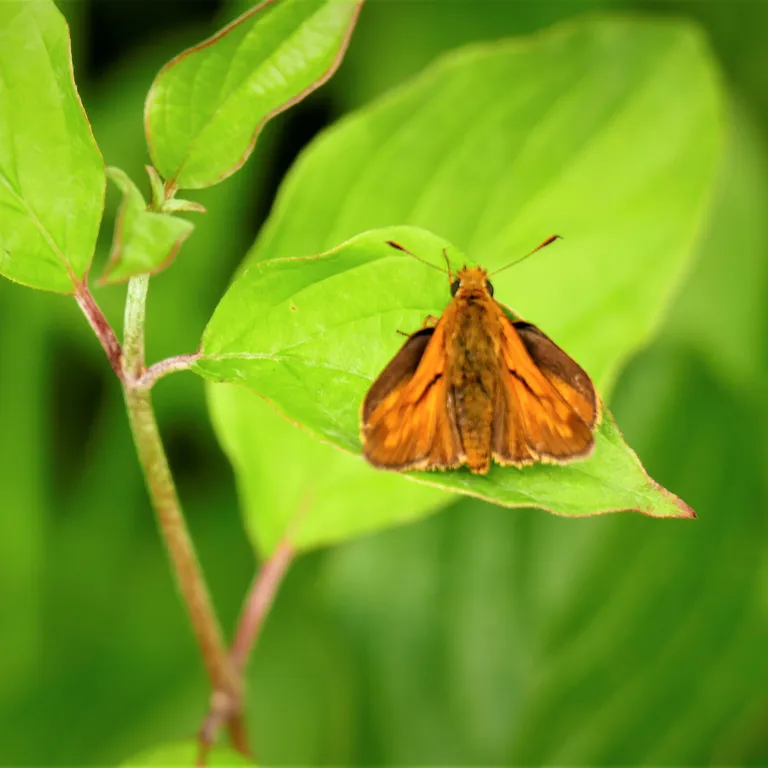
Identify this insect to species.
Ochlodes sylvanus (also Ochlodes venata)
